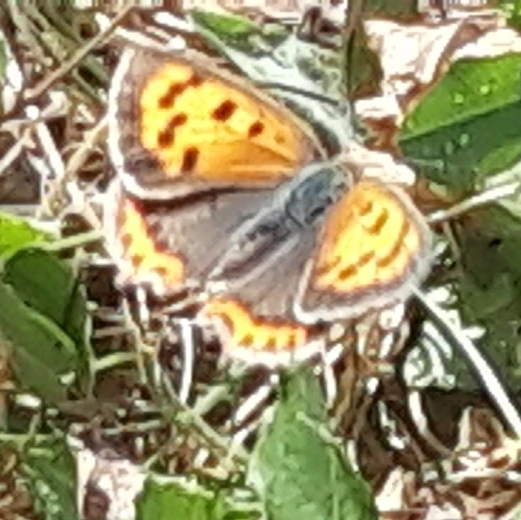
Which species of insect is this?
Lycaena phlaeas
